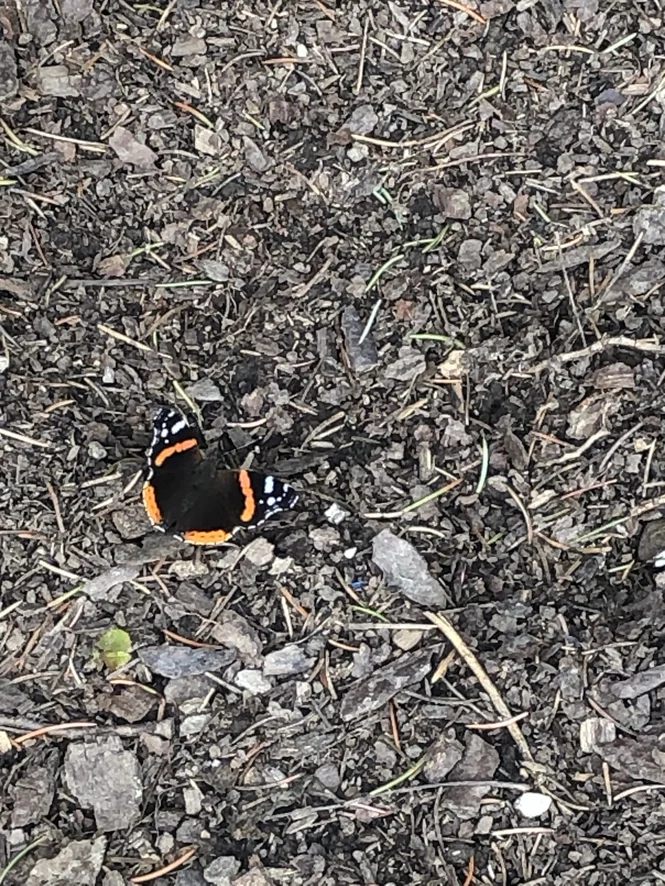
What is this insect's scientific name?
Vanessa atalanta
